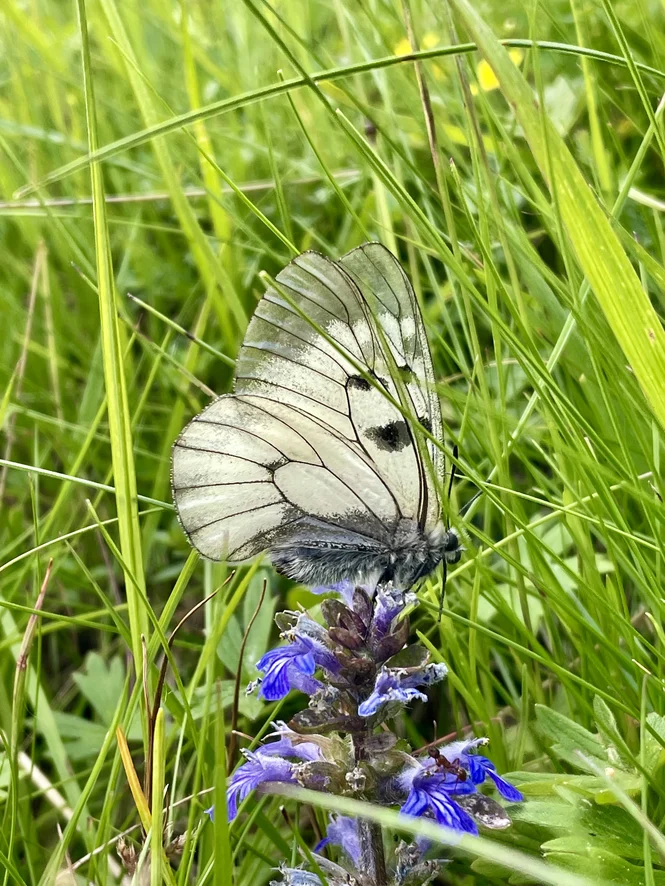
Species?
Parnassius mnemosyne
